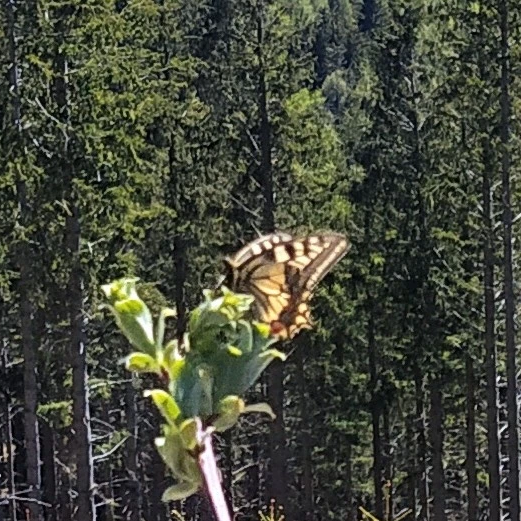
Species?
Papilio machaon
